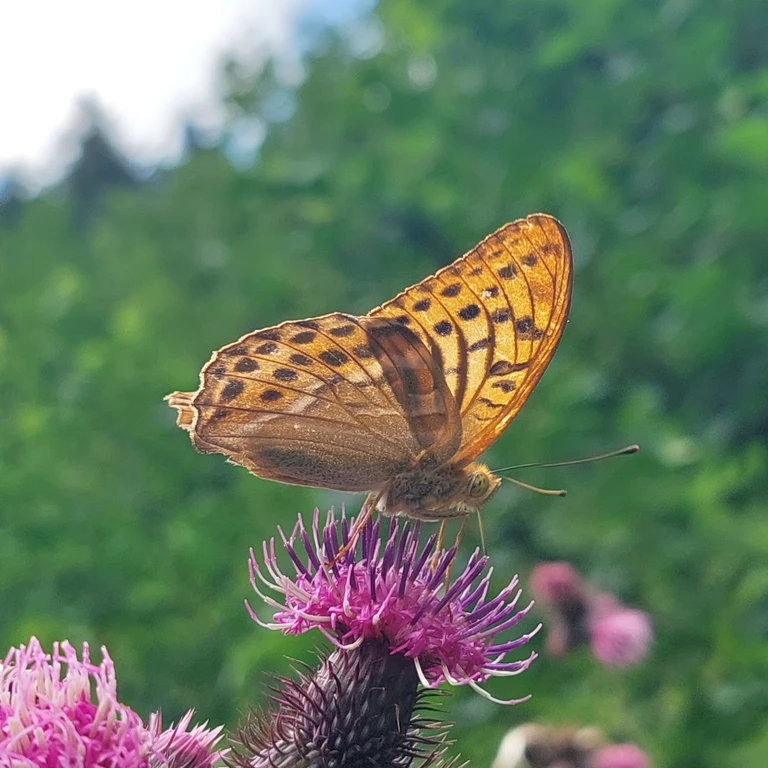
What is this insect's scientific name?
Argynnis paphia
